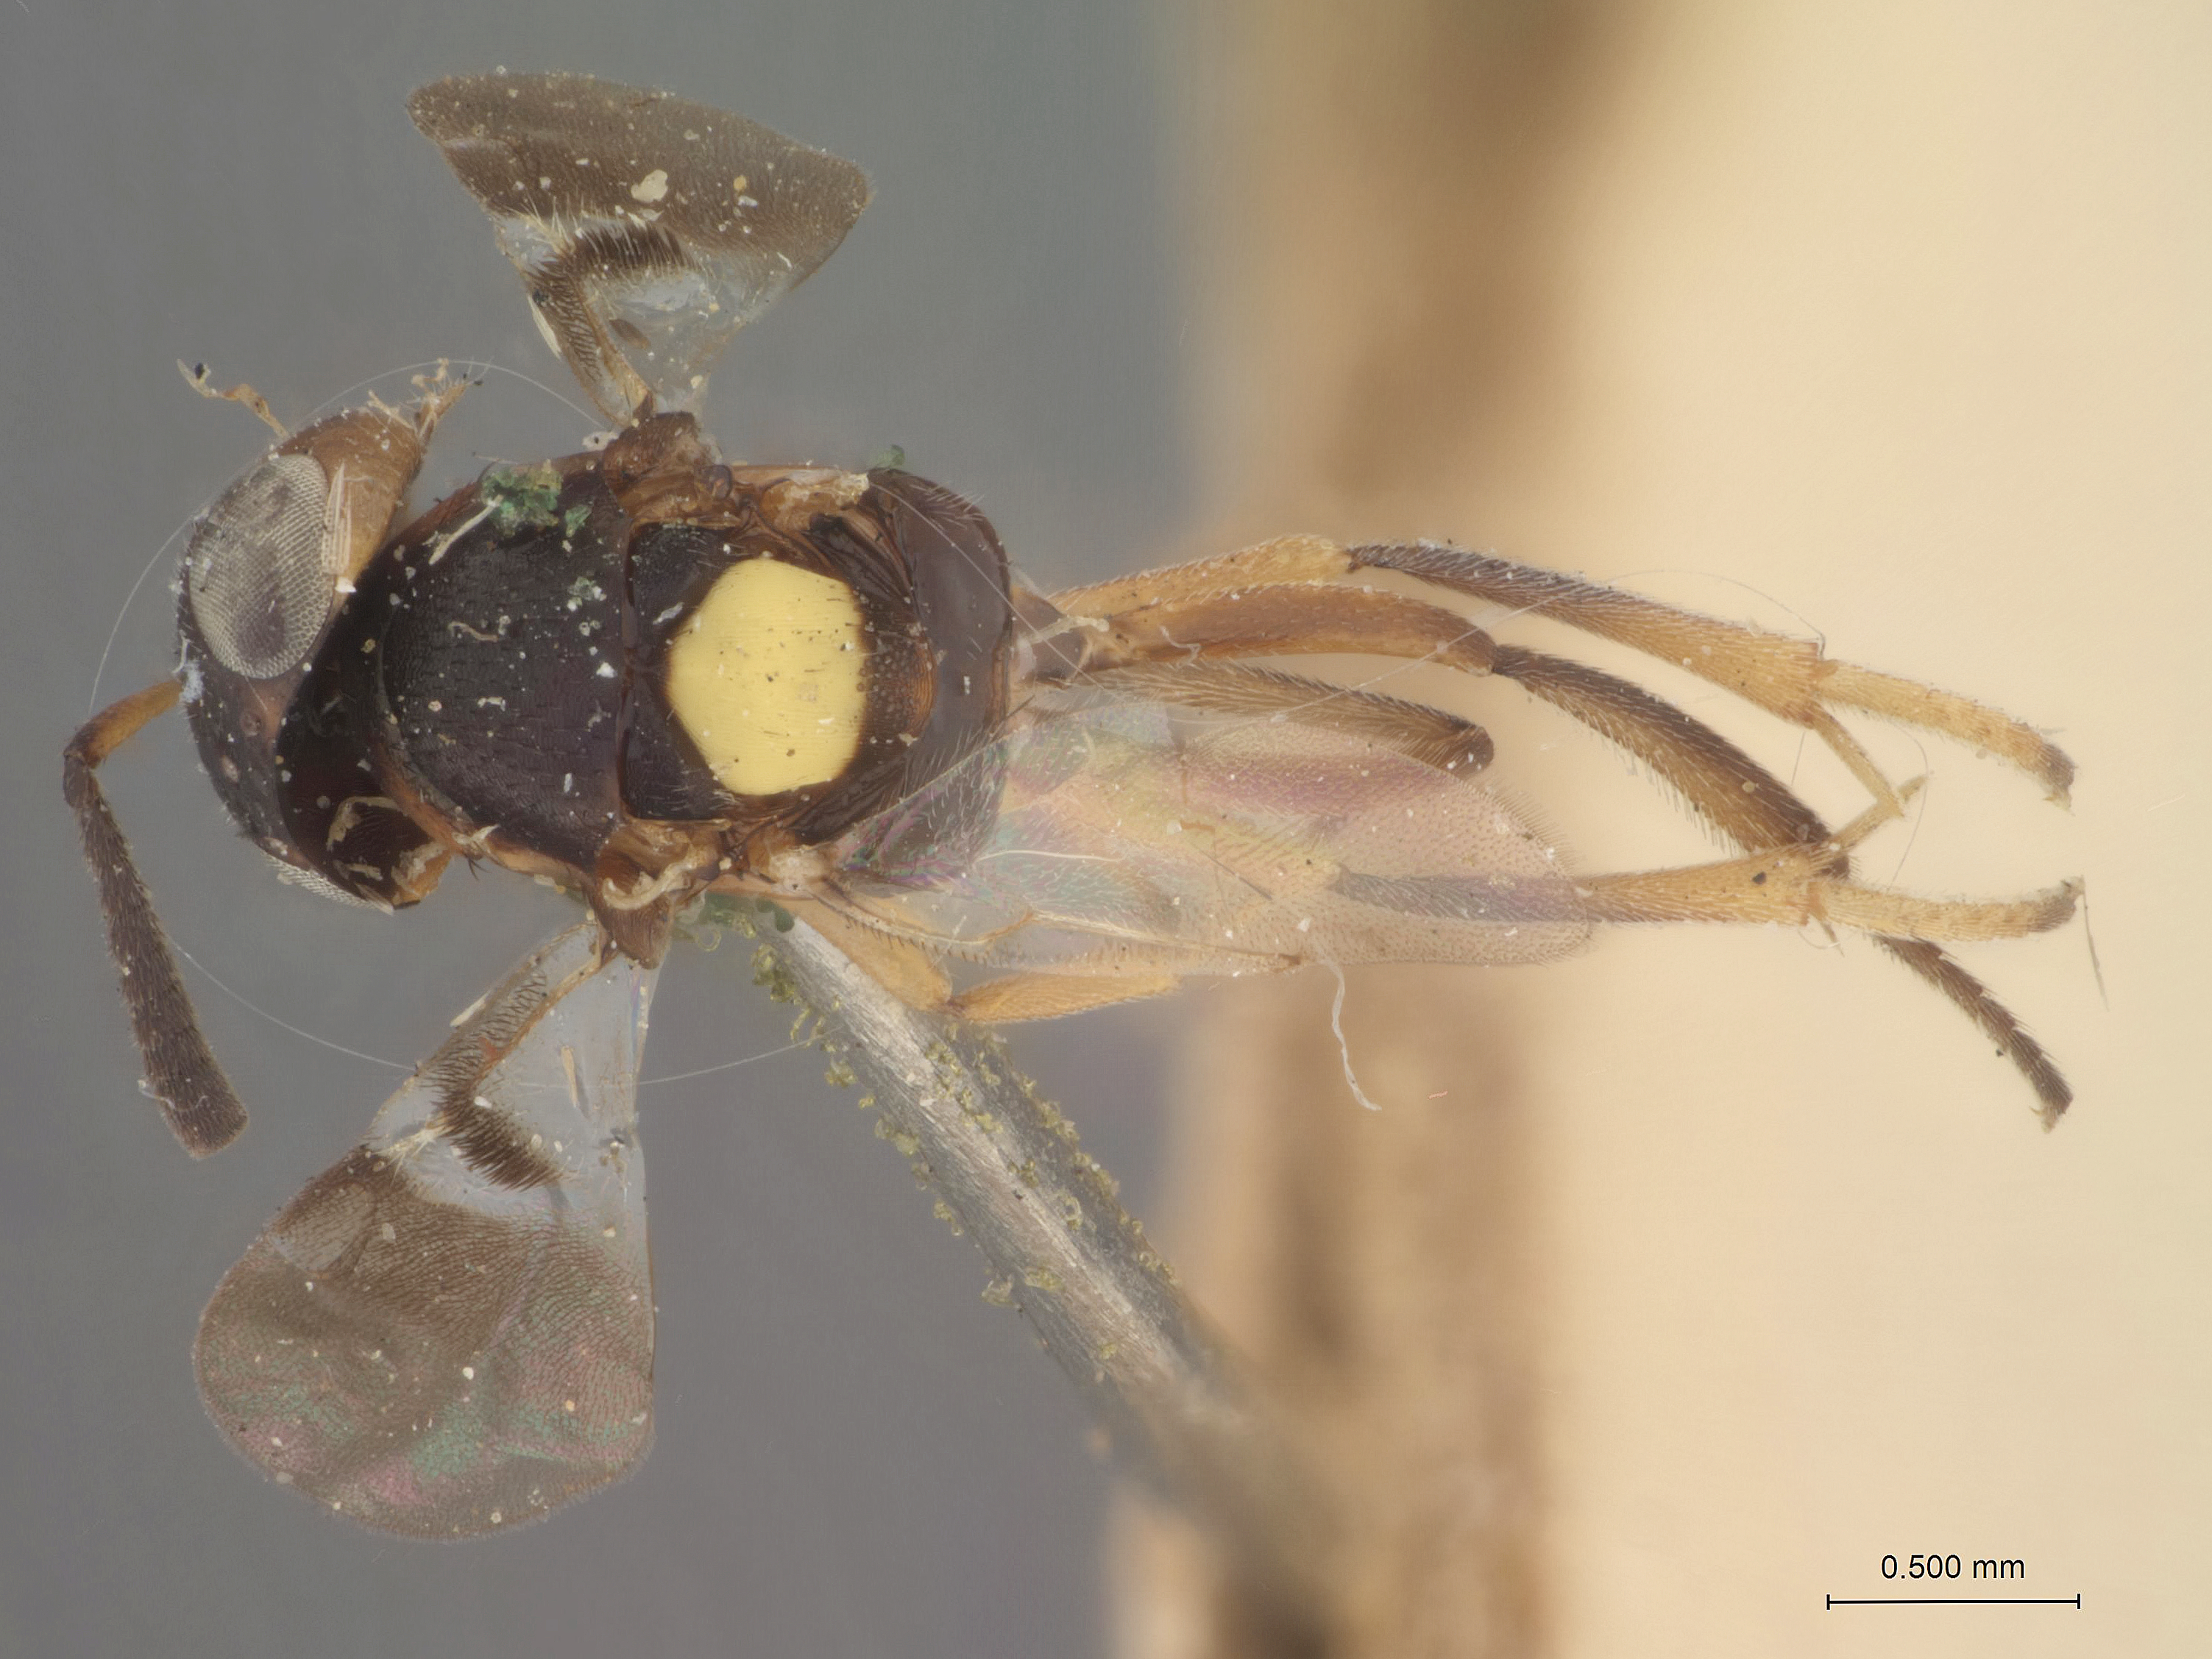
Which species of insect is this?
Eucomys kansensis
